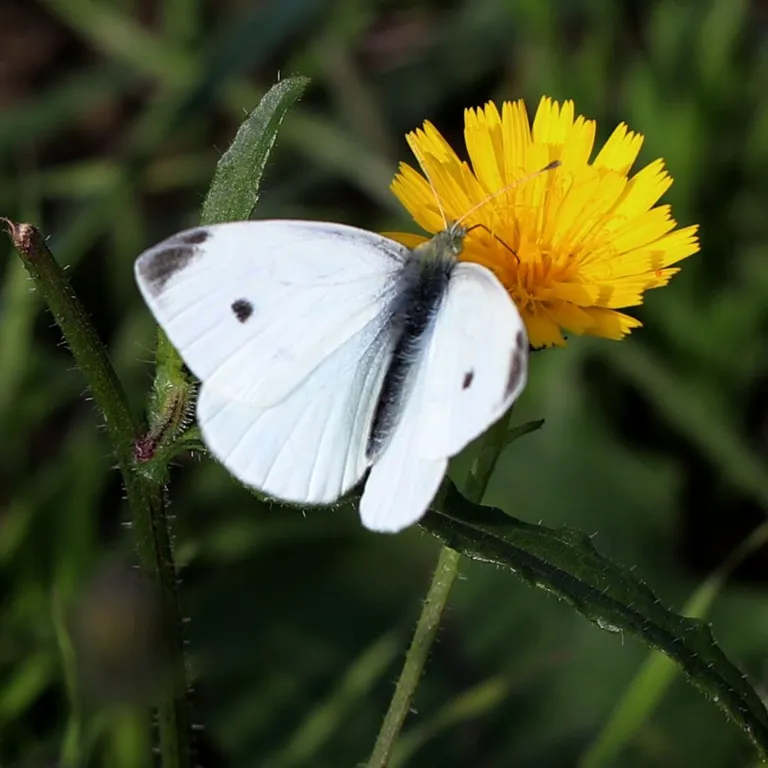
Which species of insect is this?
Pieris rapae
